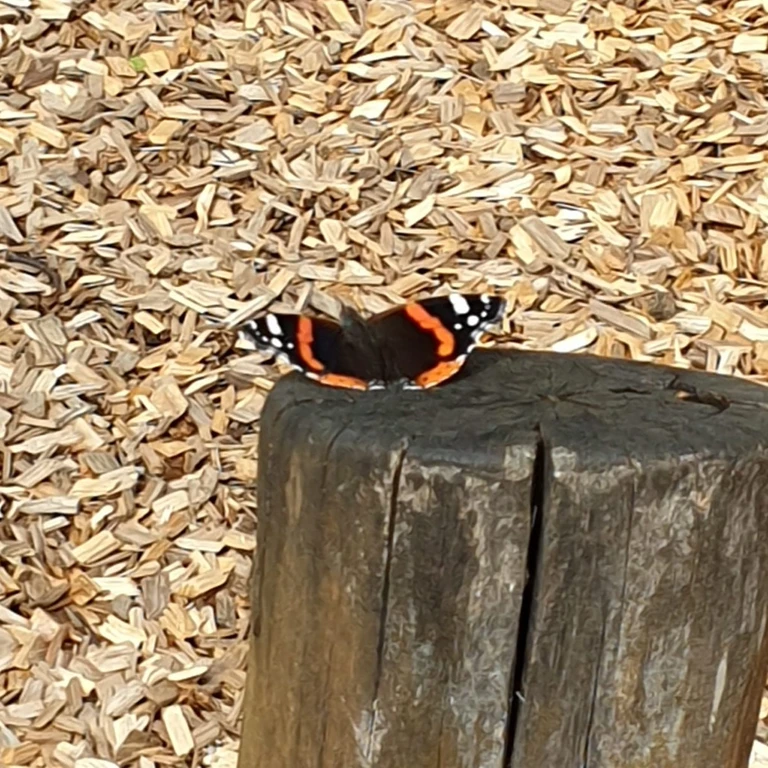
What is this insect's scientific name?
Vanessa atalanta
